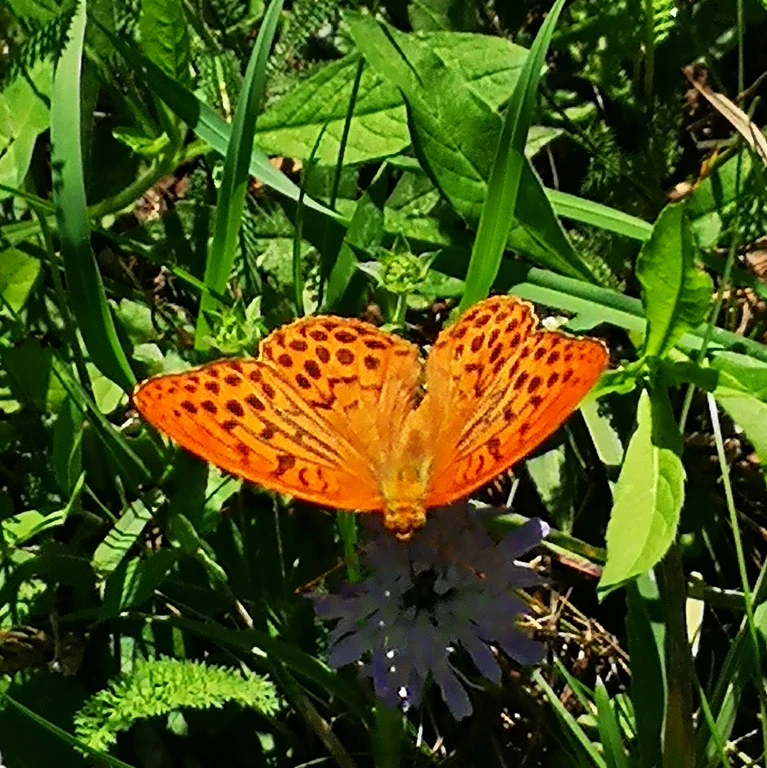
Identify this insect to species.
Argynnis paphia
